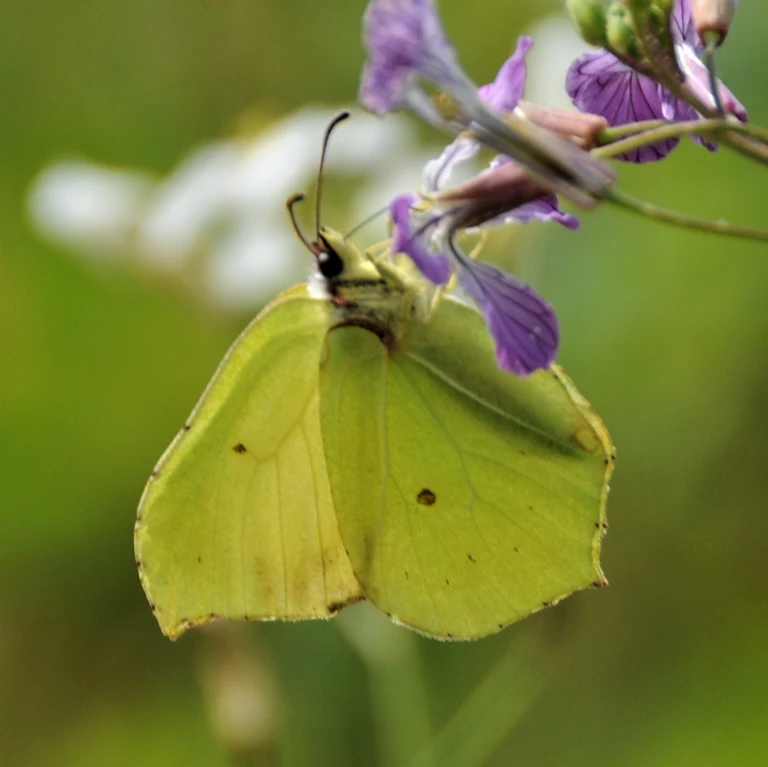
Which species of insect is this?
Gonepteryx rhamni
